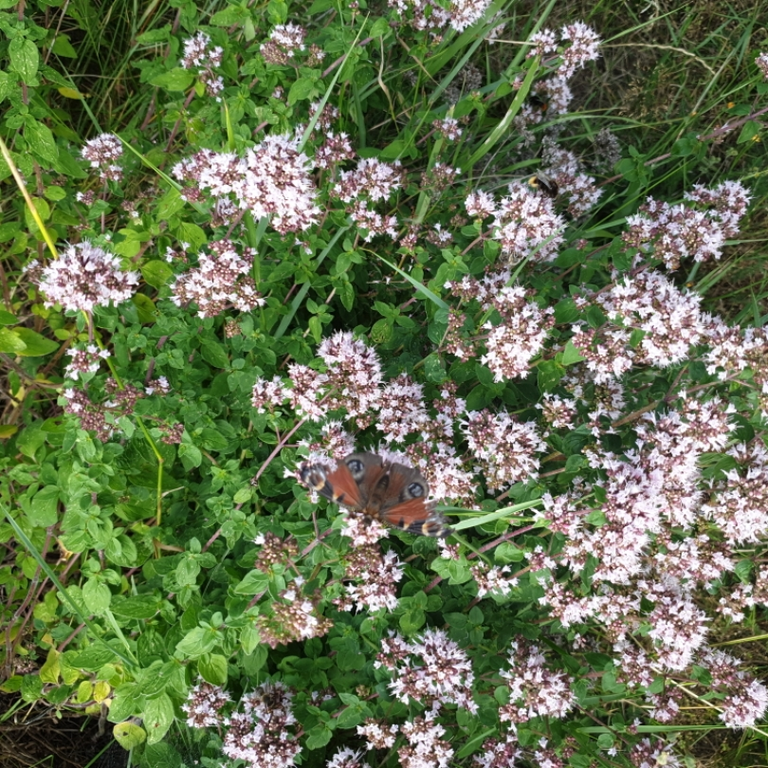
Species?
Aglais io
